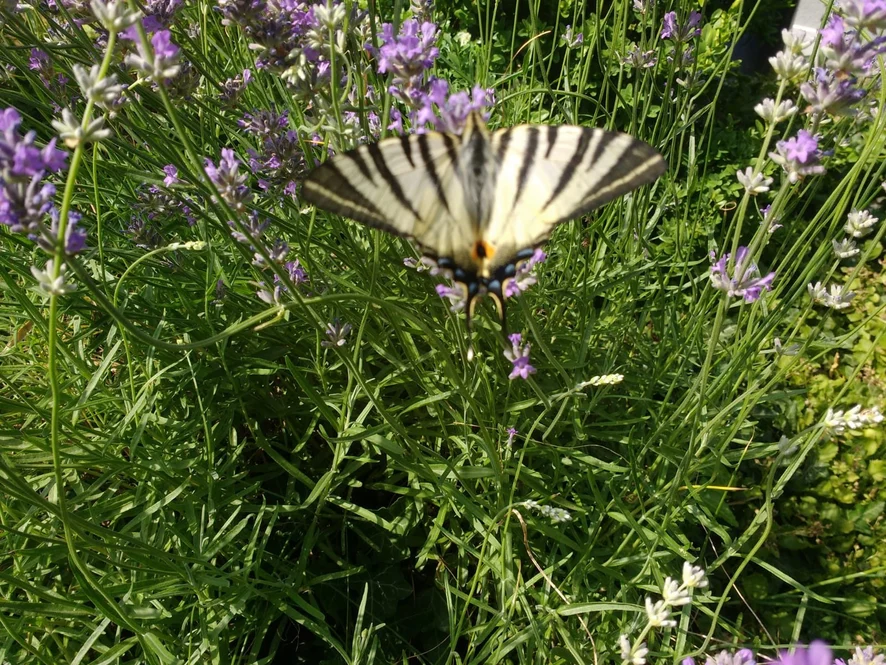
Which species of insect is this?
Iphiclides podalirius
